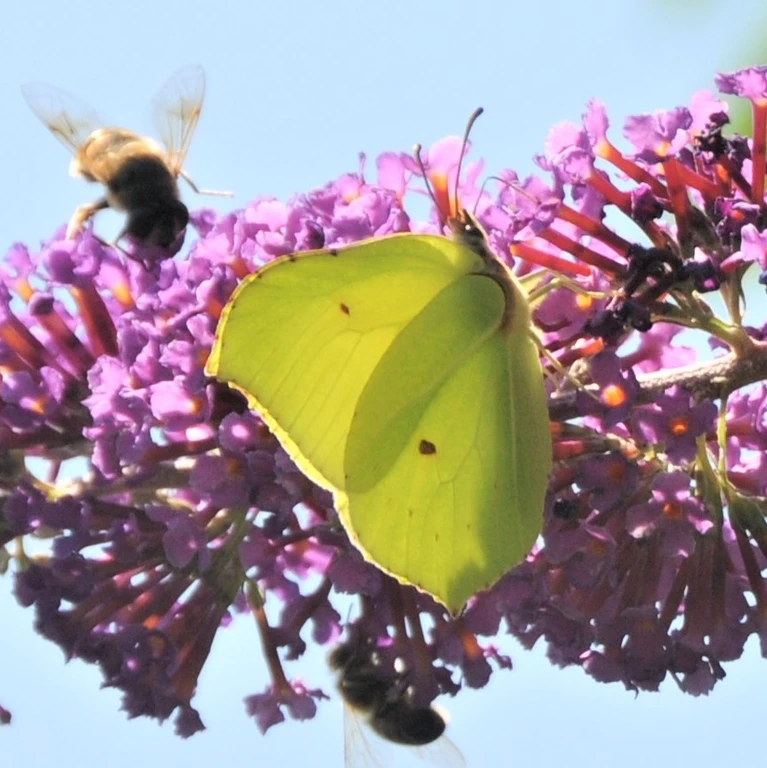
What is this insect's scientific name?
Gonepteryx rhamni
